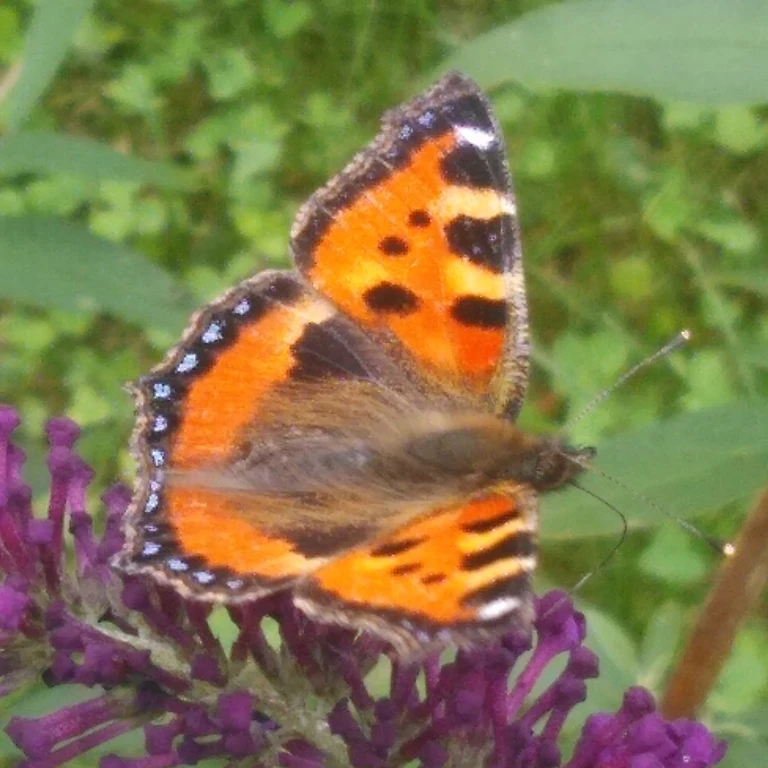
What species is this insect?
Aglais urticae
